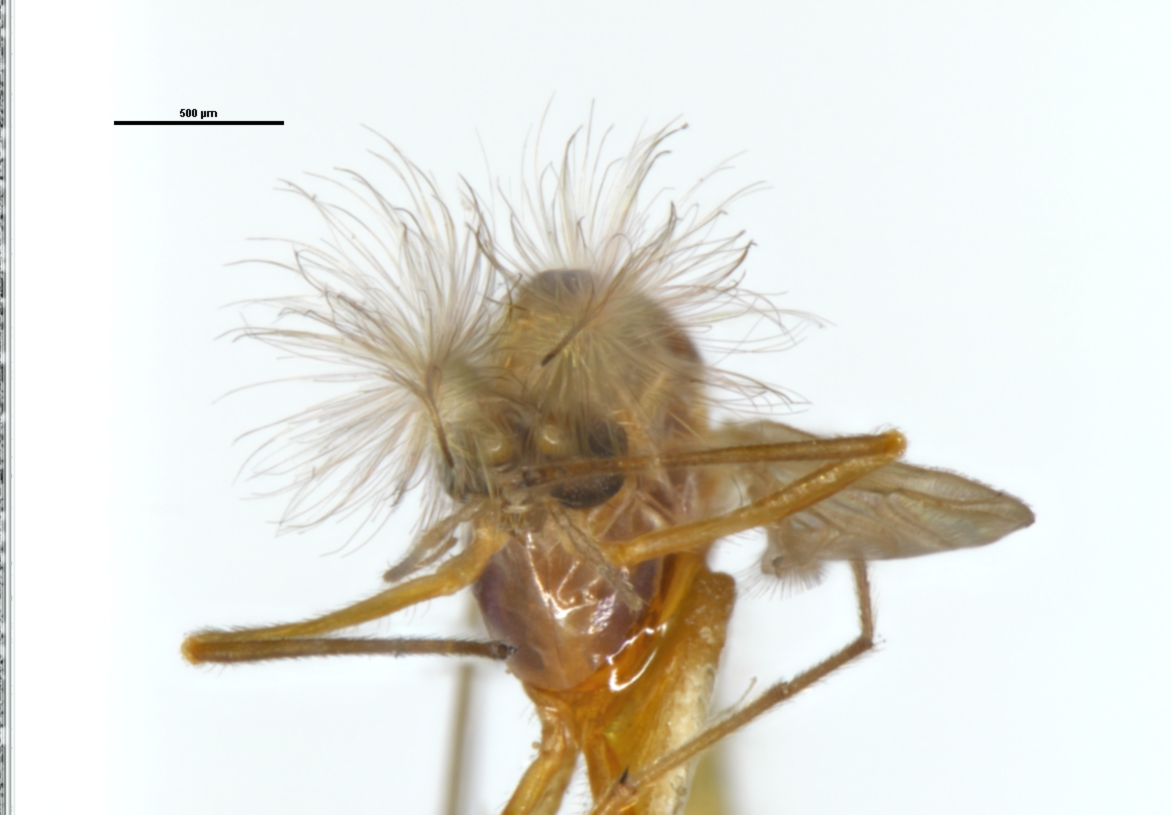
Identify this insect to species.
Pseudochironomus chen
